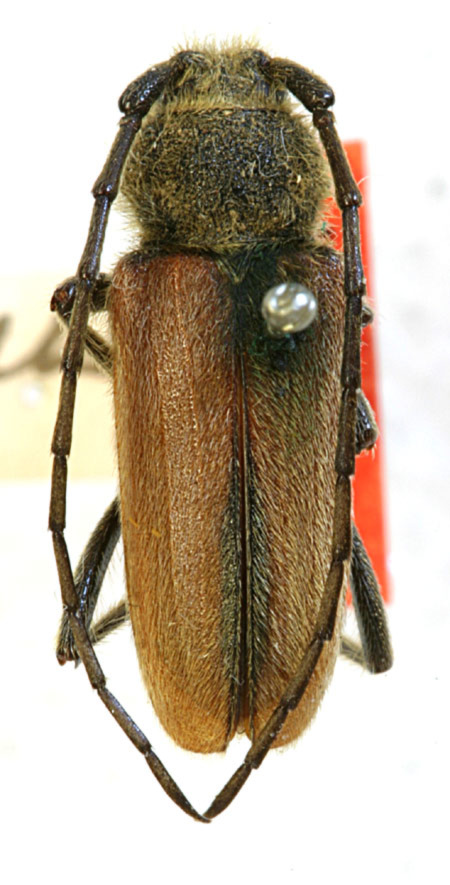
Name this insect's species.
Crossidius wickhami
